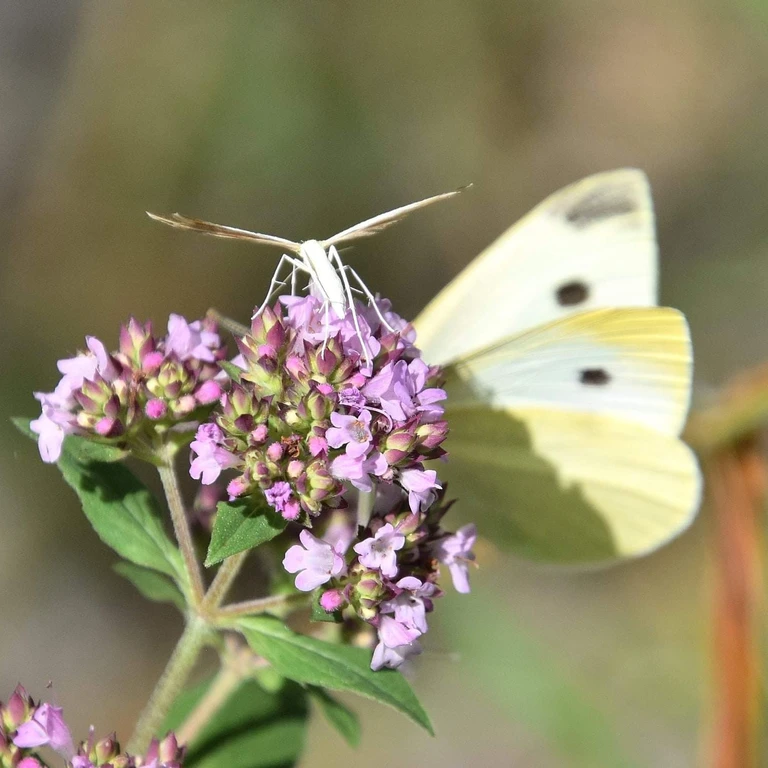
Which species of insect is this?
Pieris rapae
